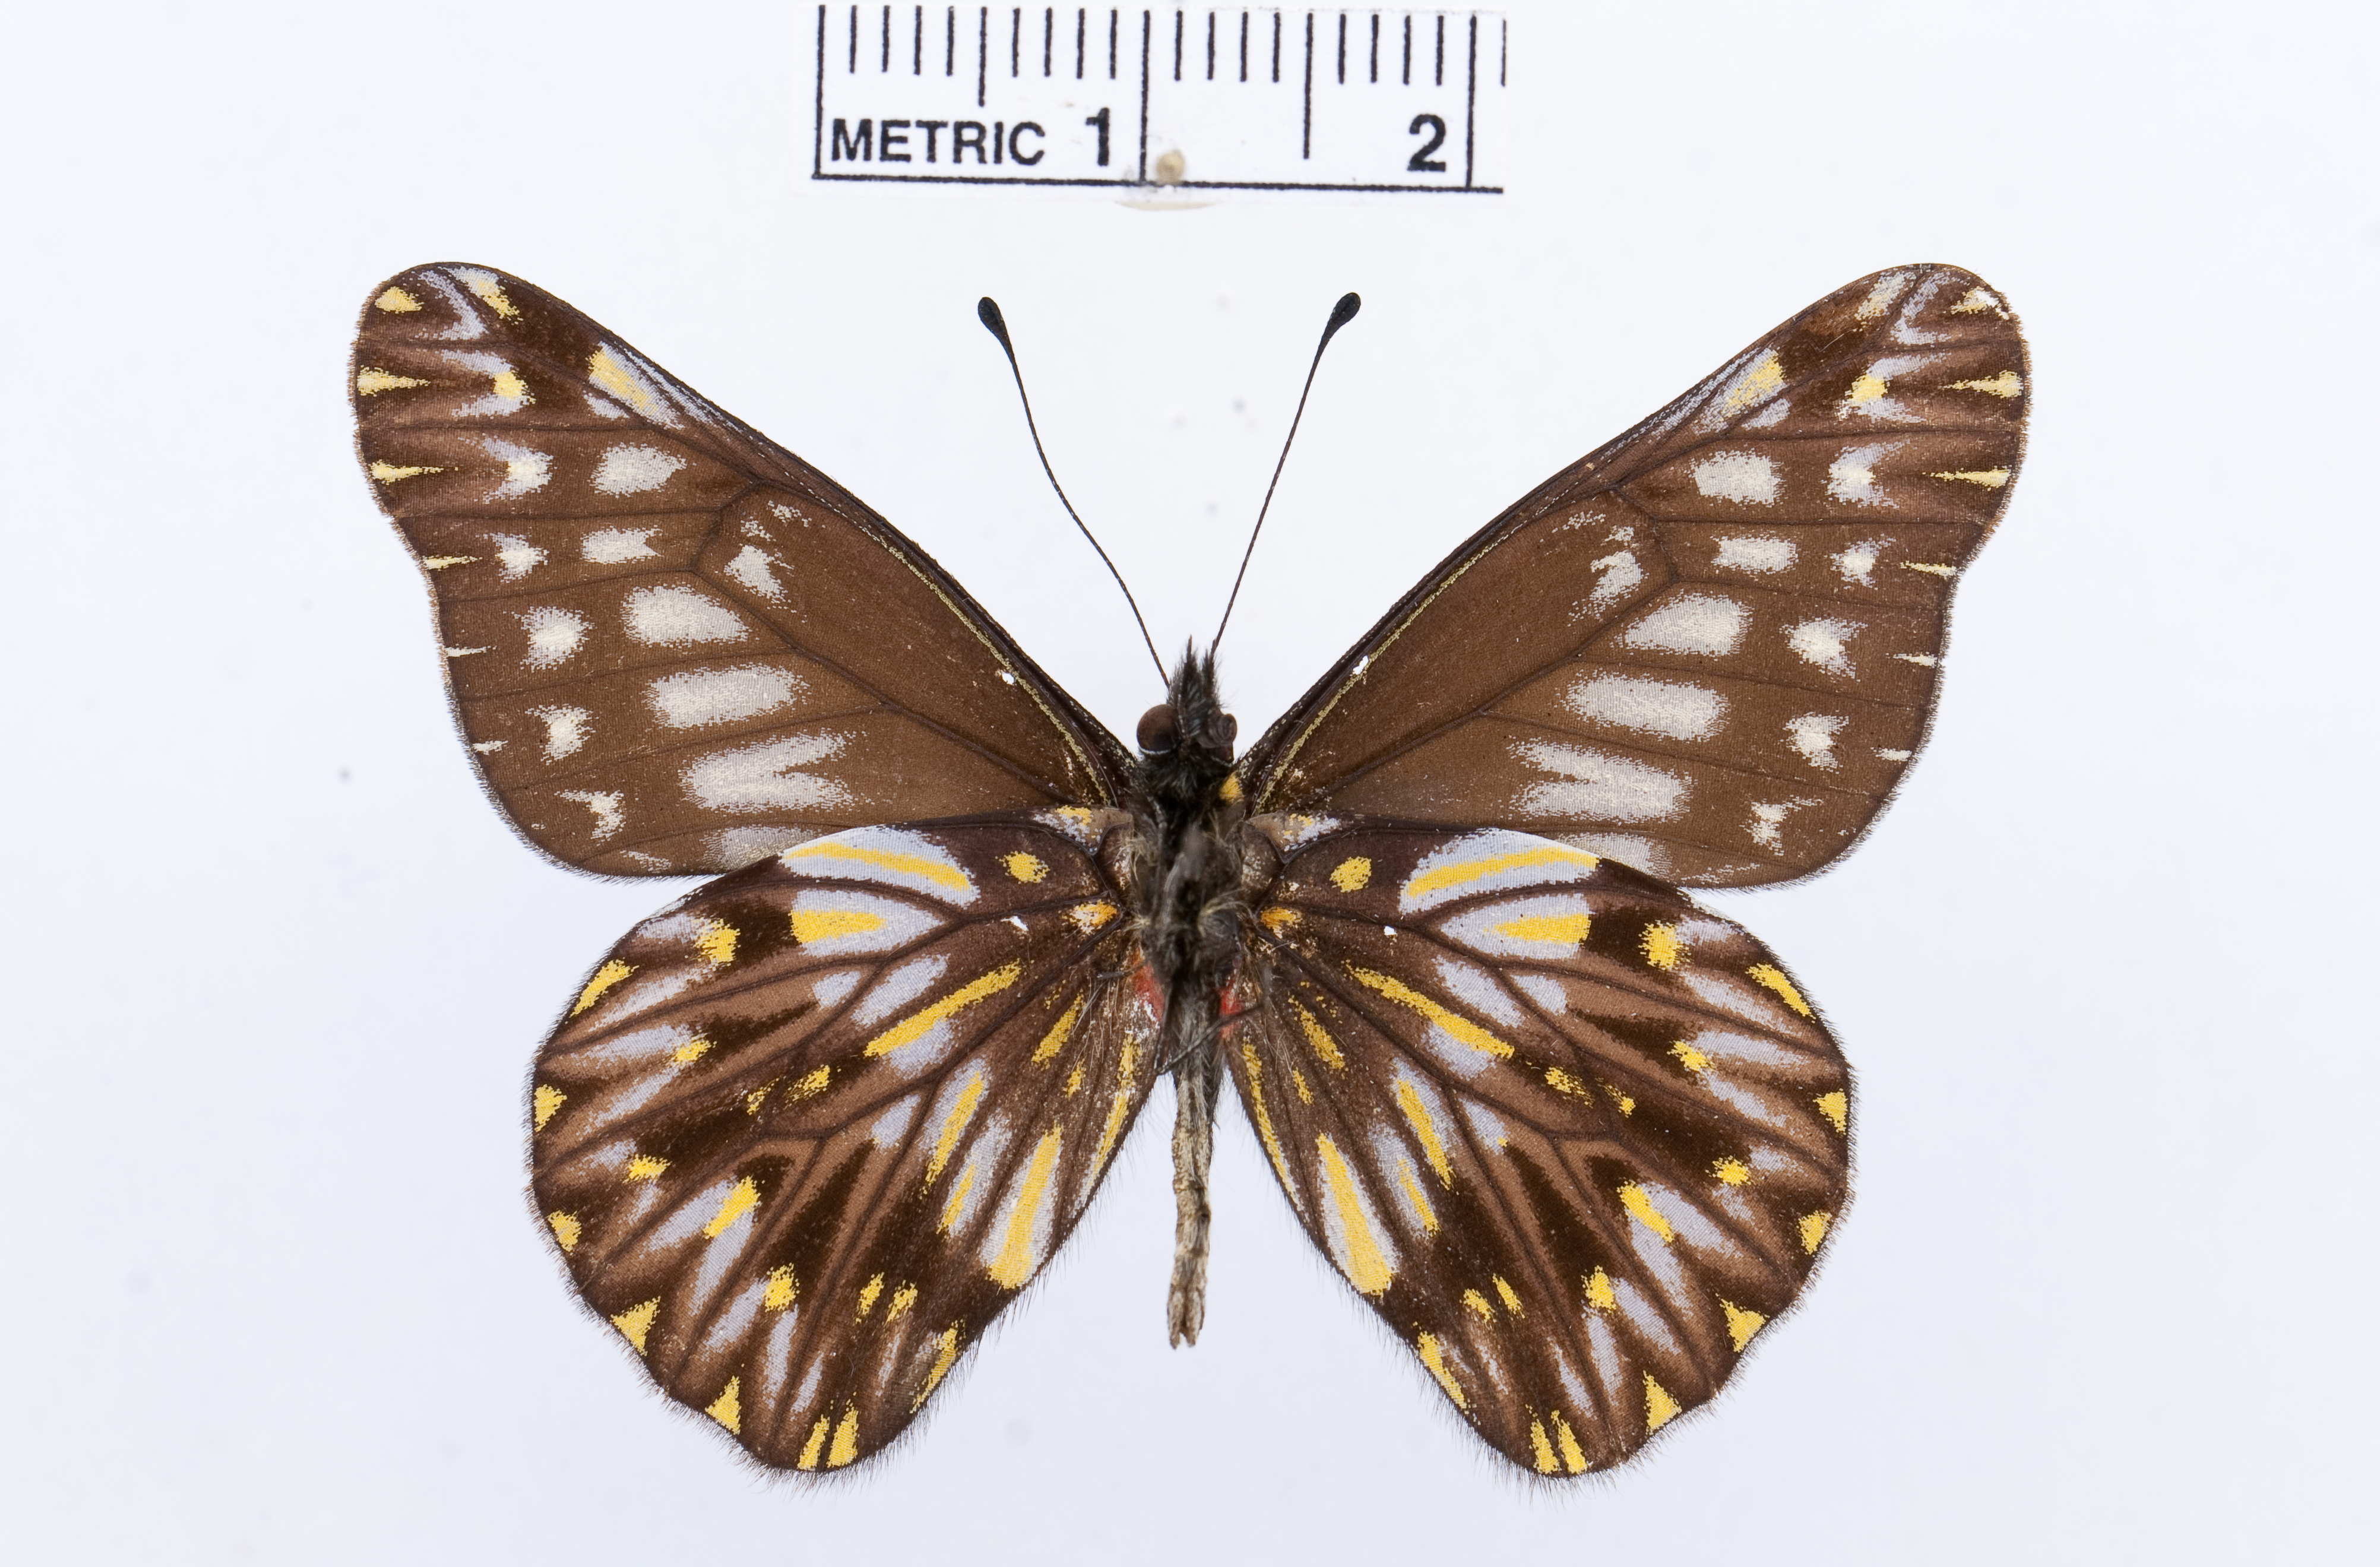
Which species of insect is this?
Catasticta suasa
